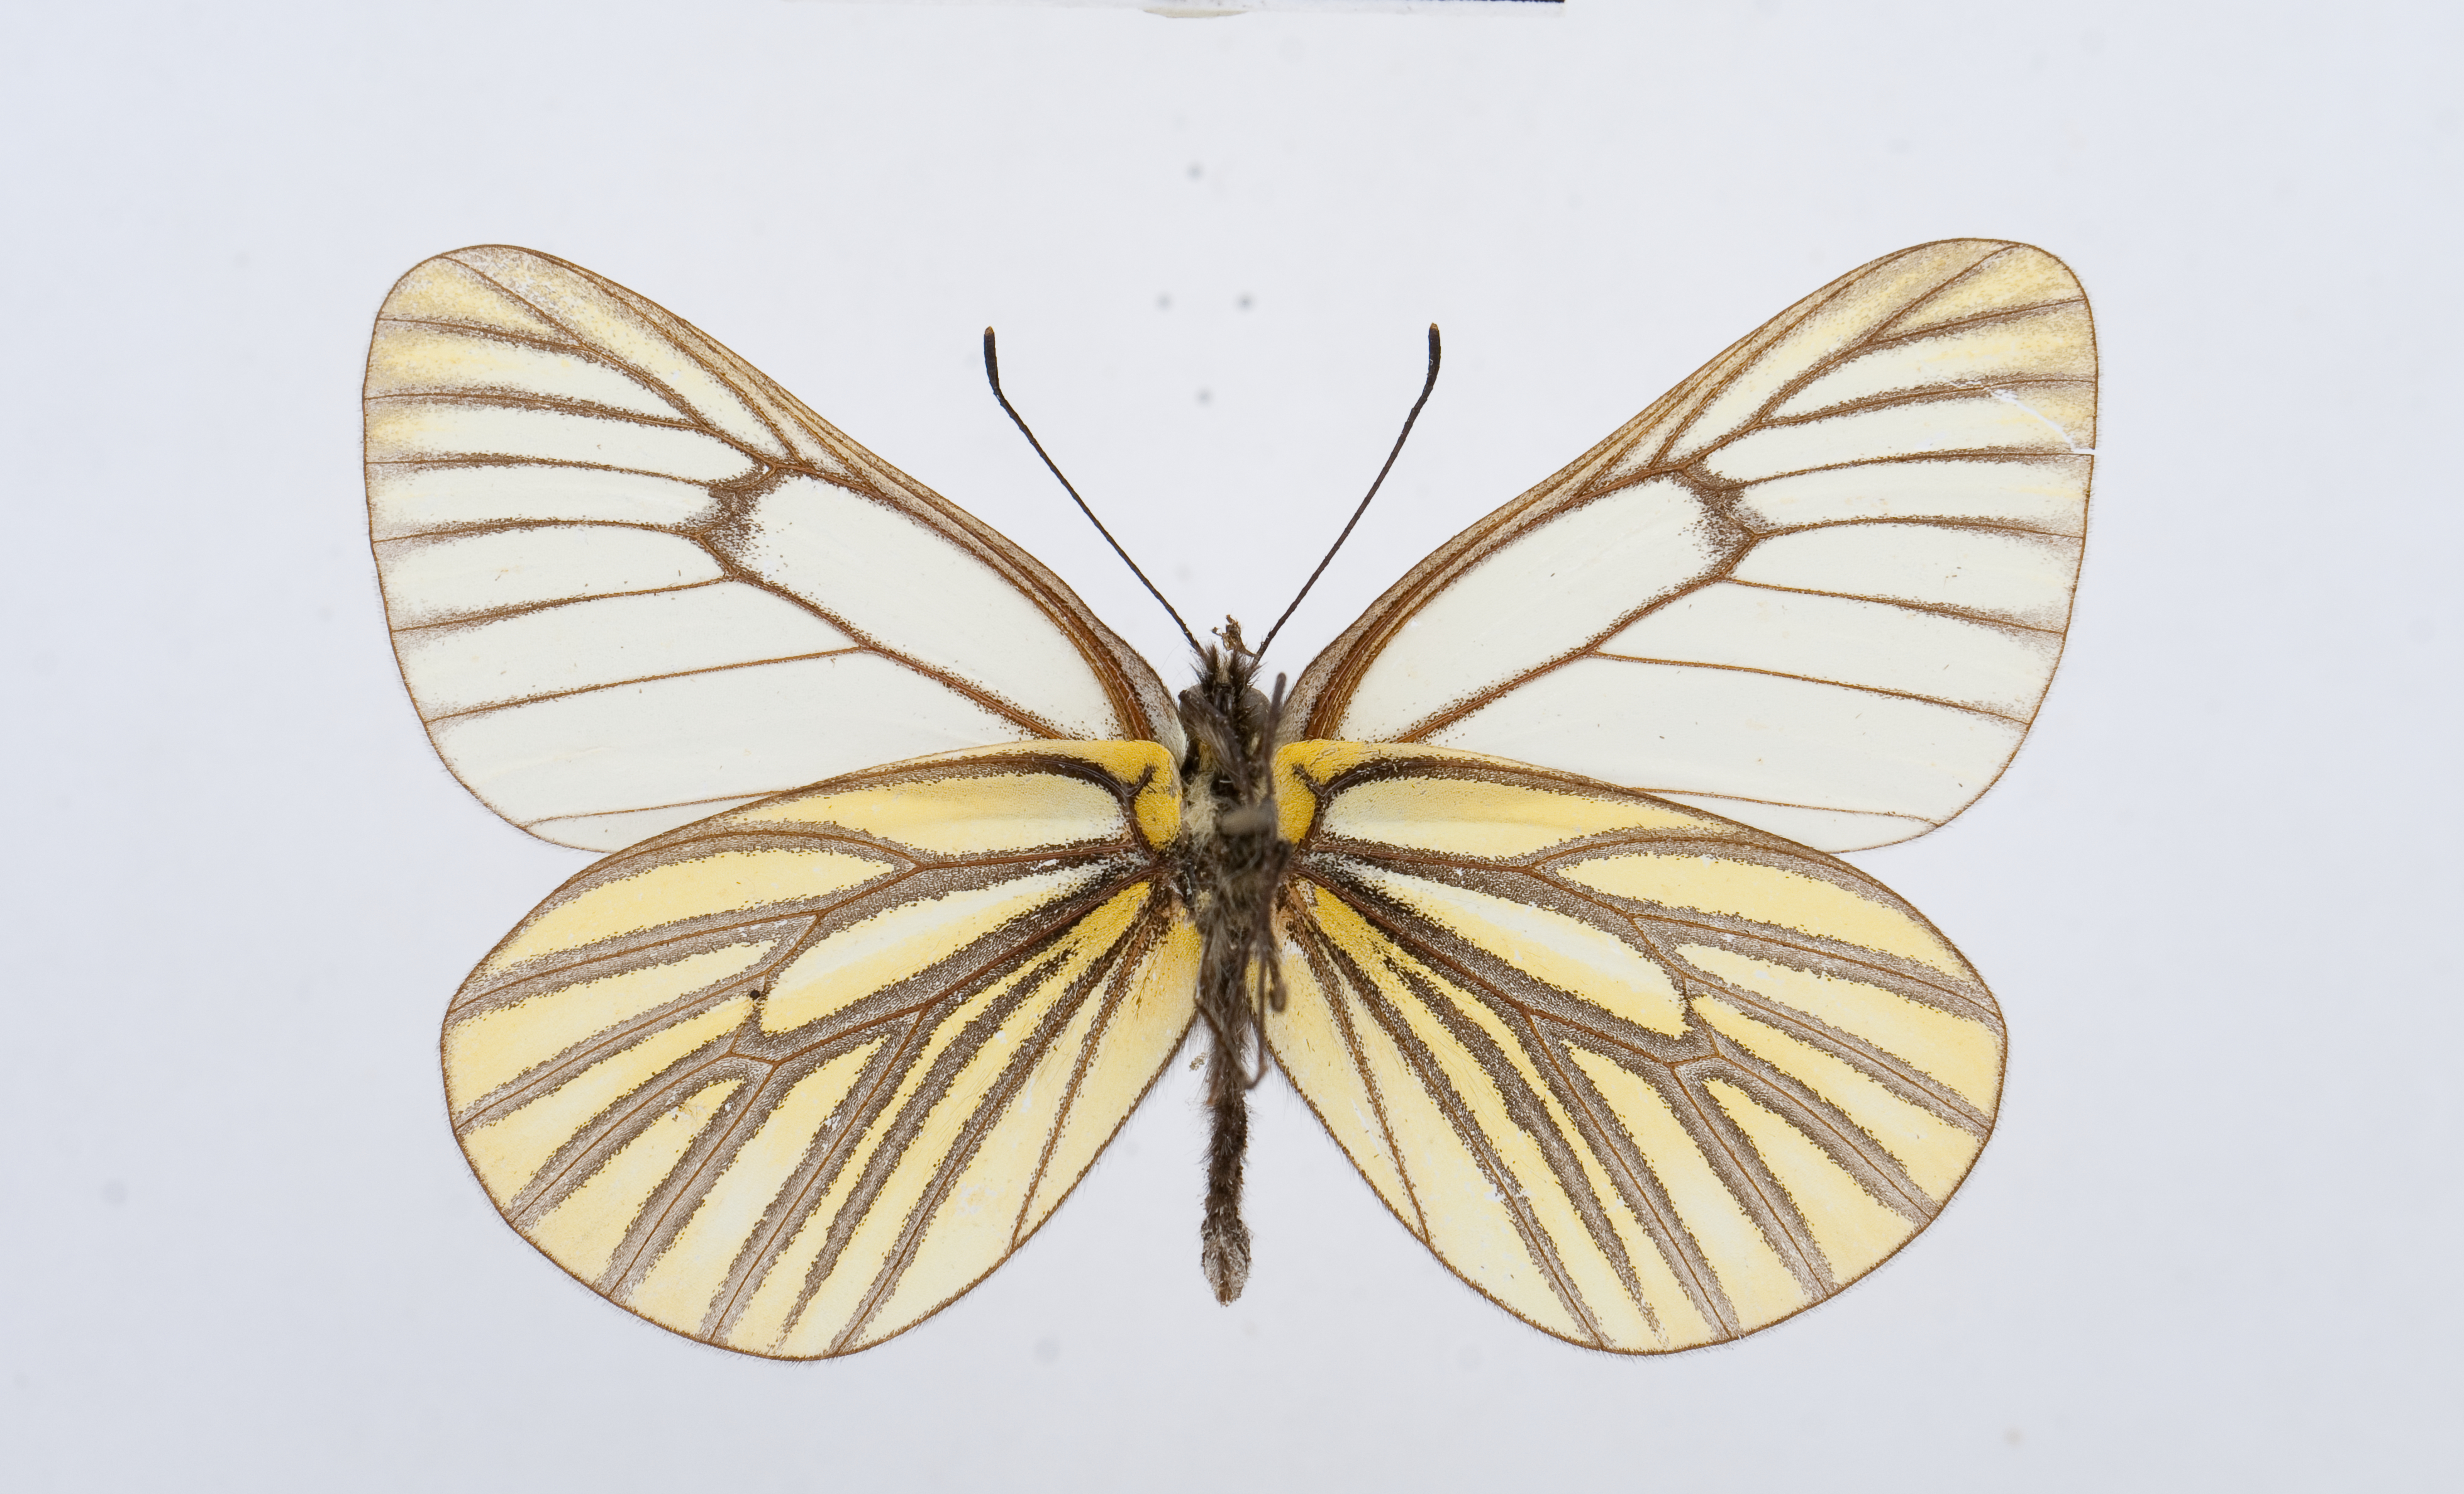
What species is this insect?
Aporia martineti
